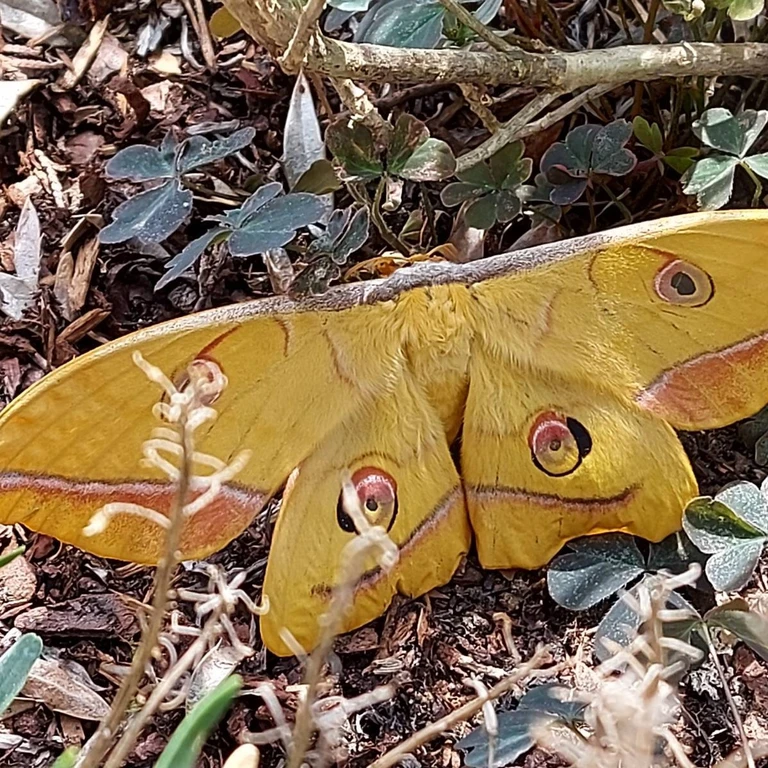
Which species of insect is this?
Antheraea yamamai
